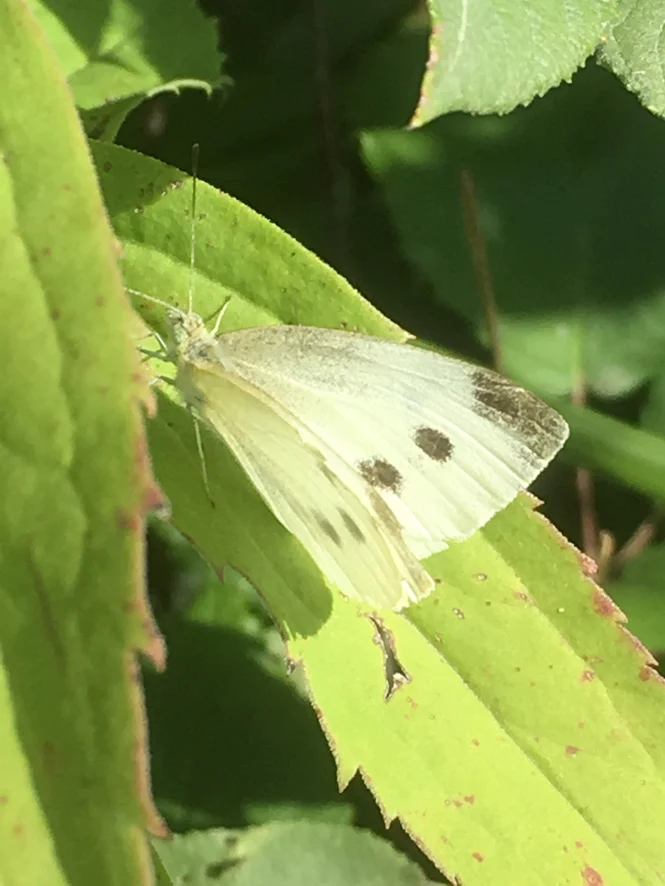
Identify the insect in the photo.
Pieris rapae
